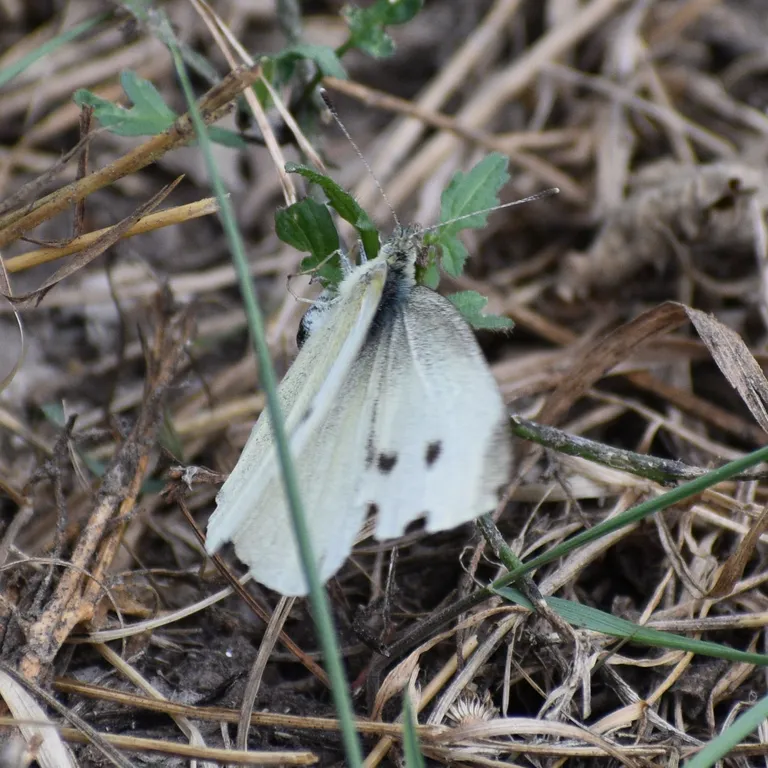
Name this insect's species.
Pieris rapae
